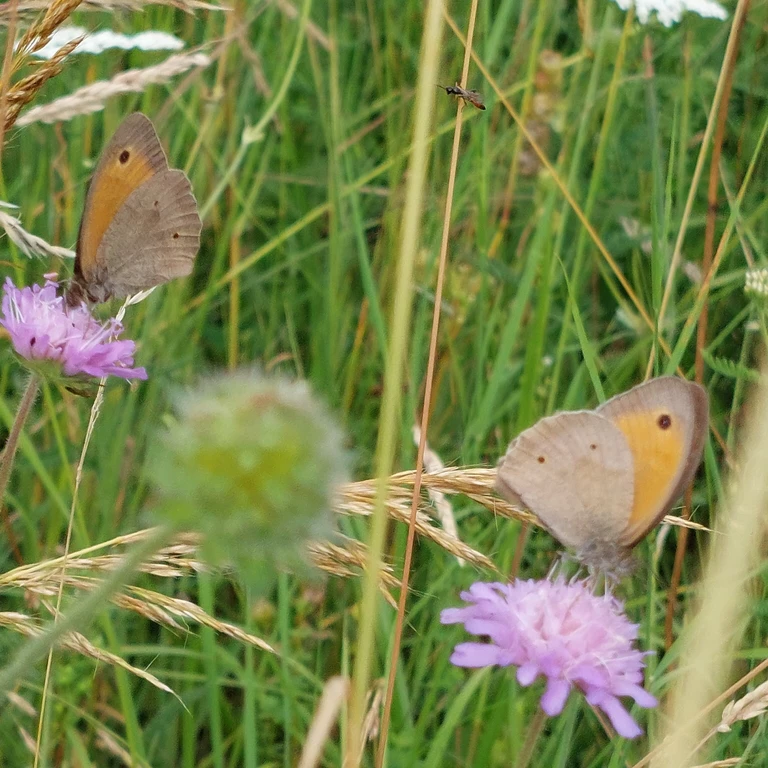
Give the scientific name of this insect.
Maniola jurtina
